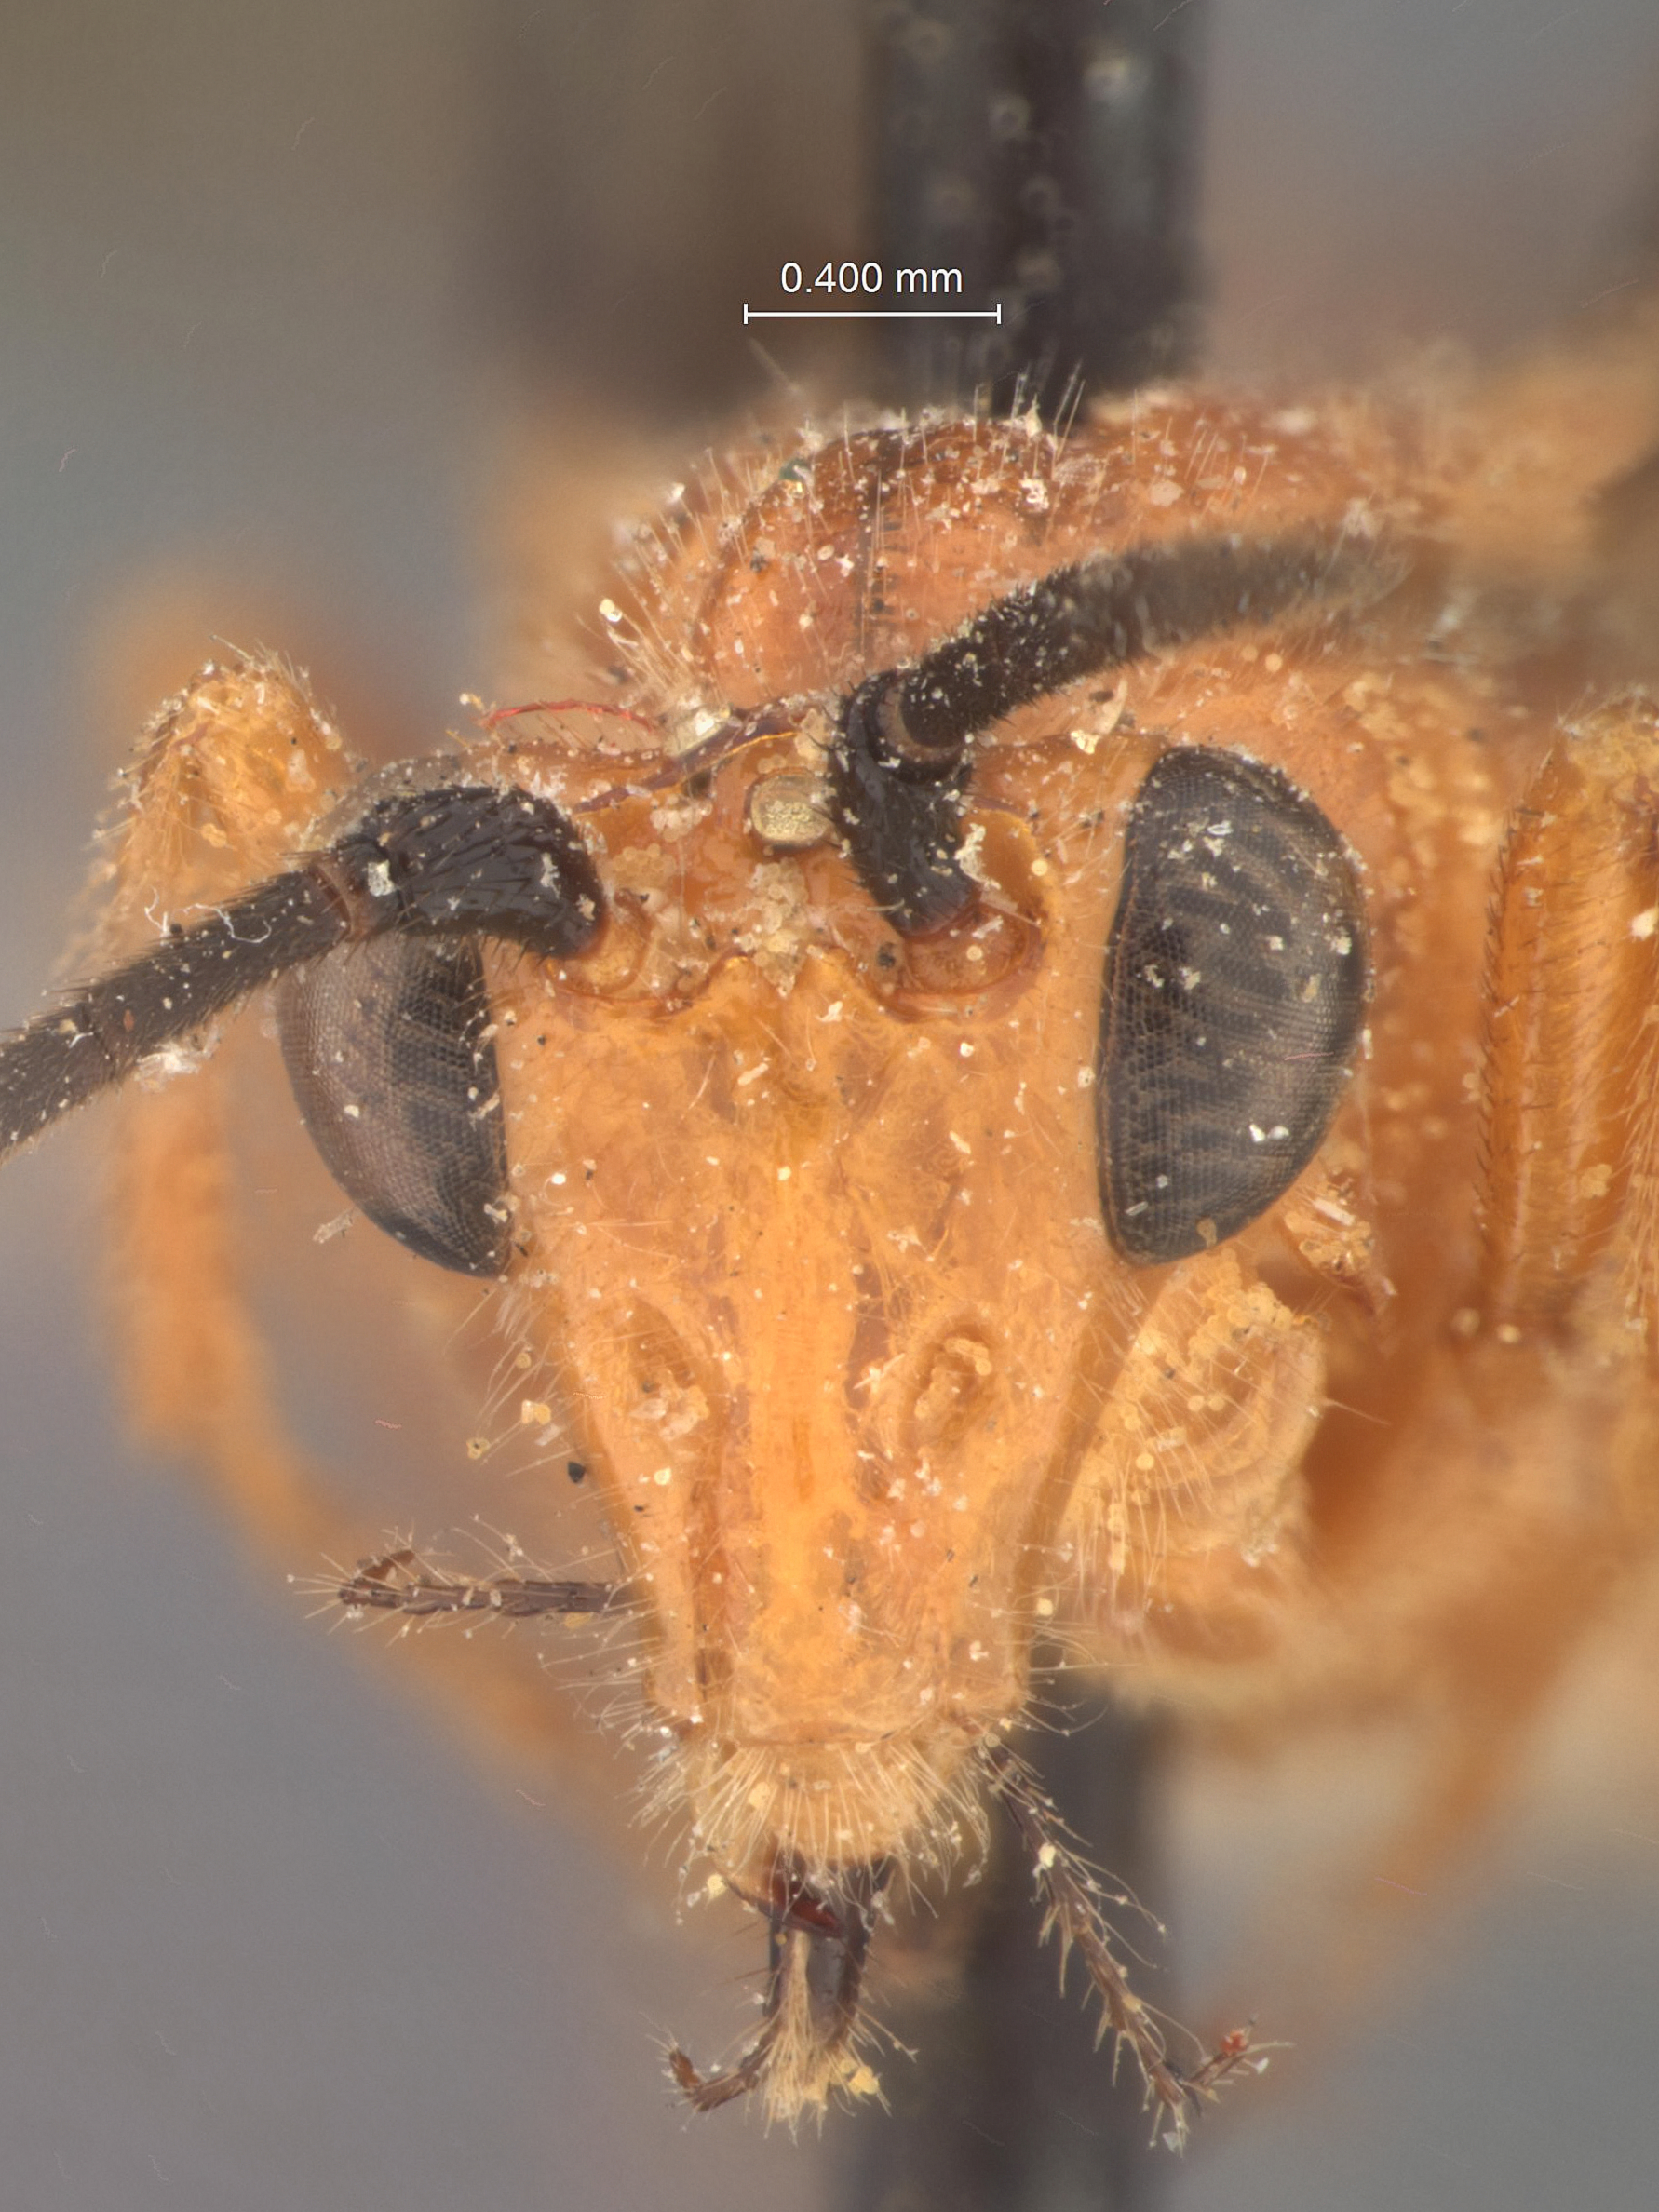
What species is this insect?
Bracon aionos
